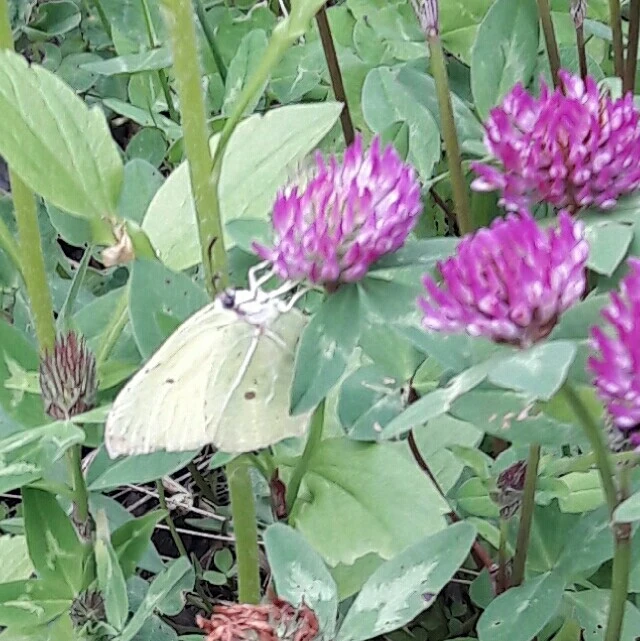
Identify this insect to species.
Gonepteryx rhamni
